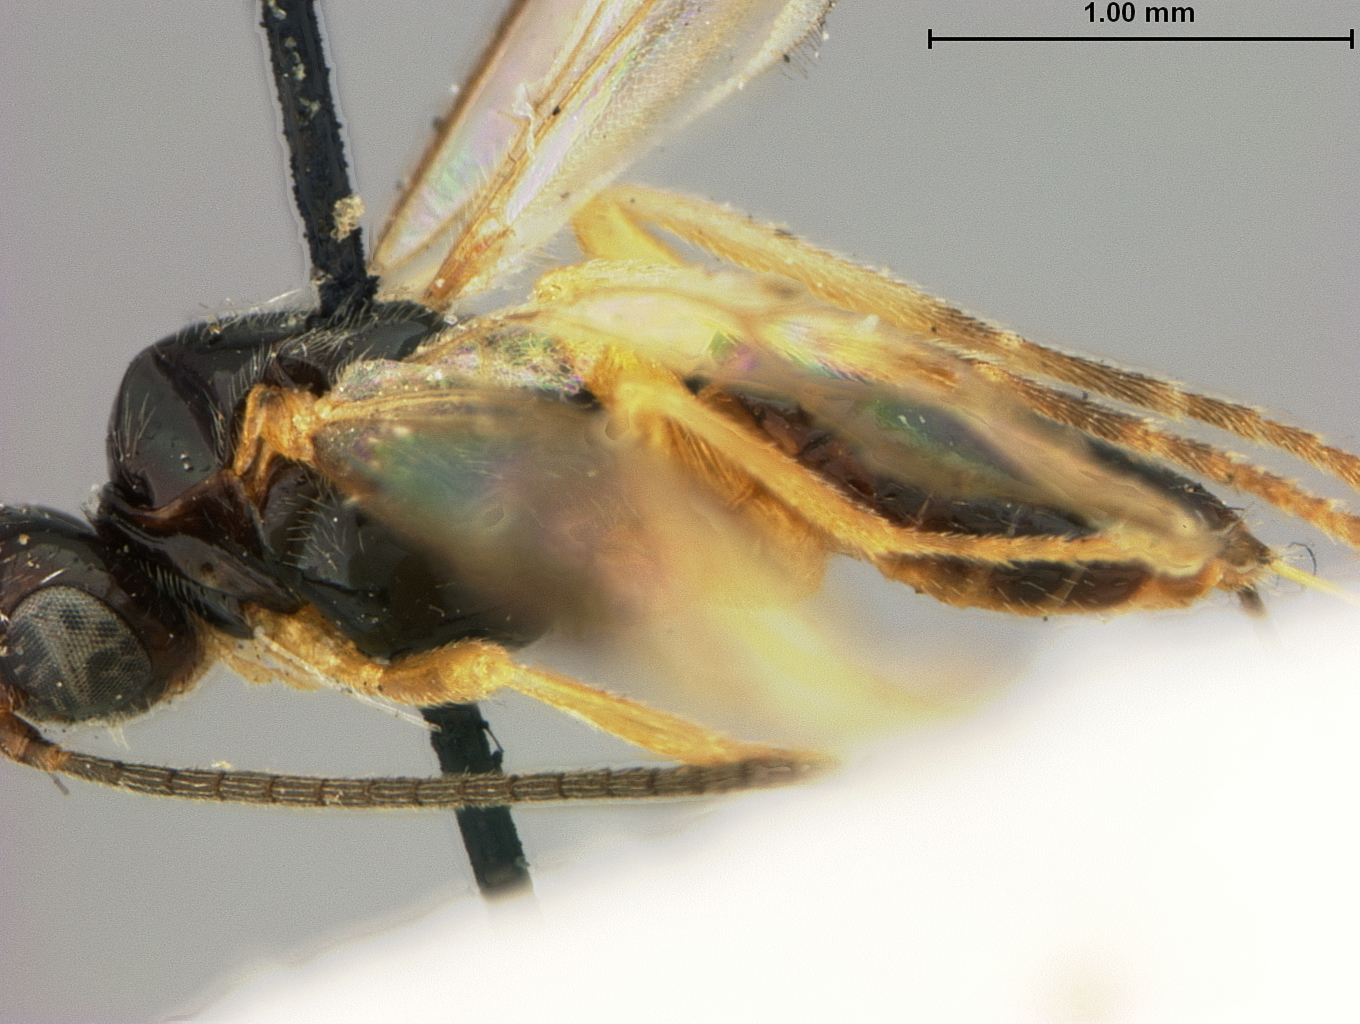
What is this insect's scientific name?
Macrodyctium flavipes
